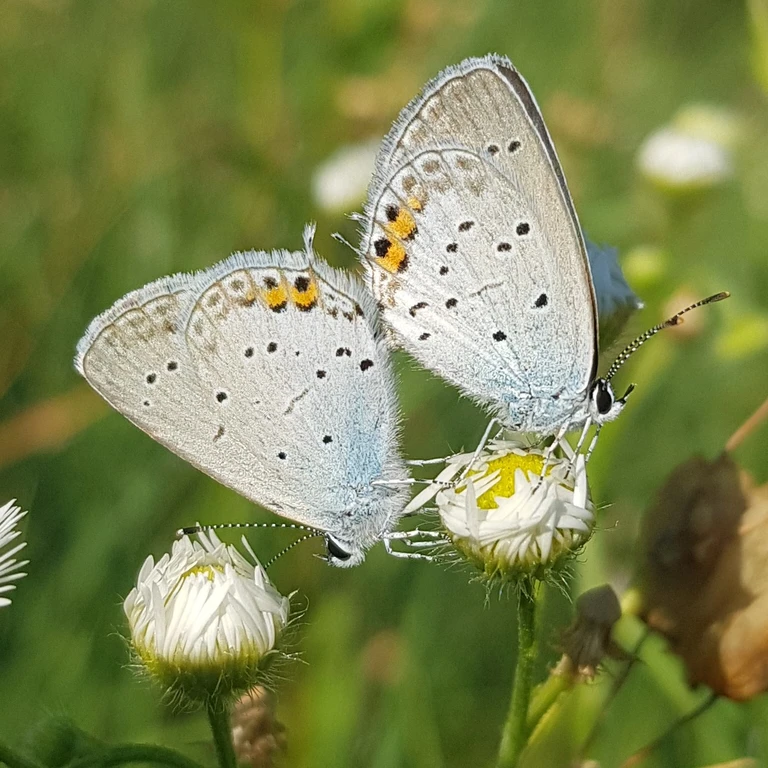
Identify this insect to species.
Cupido argiades (also Elkalyce argiades)
